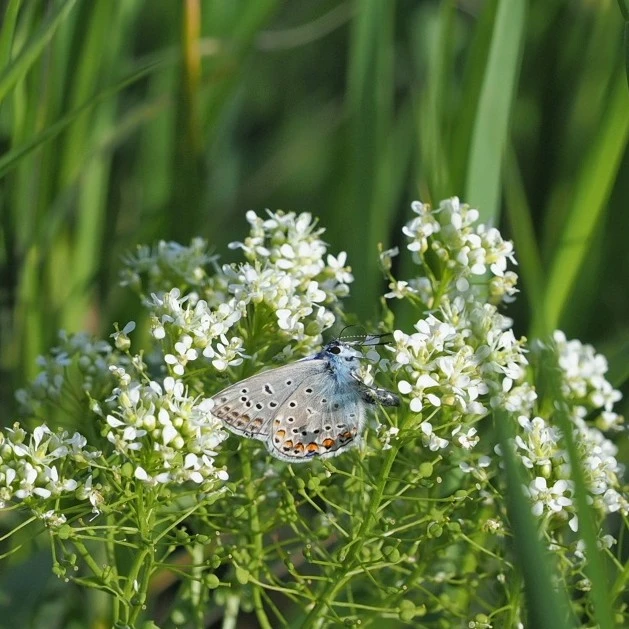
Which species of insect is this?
Polyommatus icarus
